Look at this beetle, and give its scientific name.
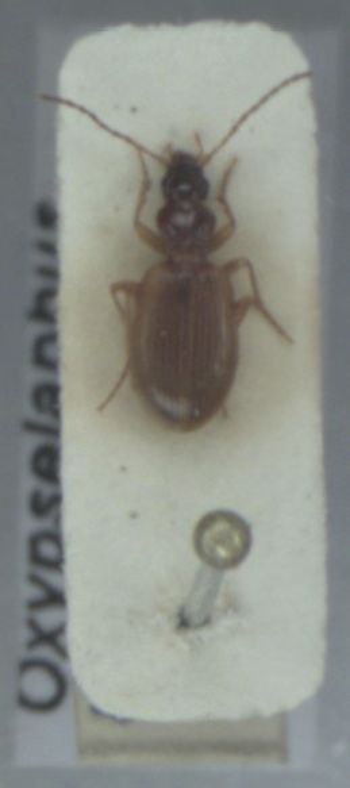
Oxypselaphus obscurus
